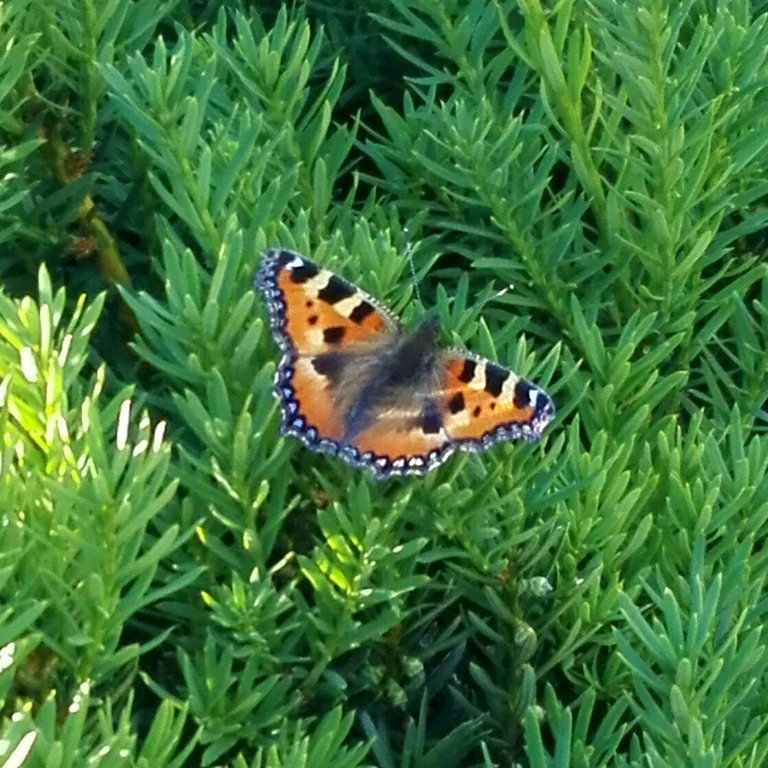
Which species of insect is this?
Aglais urticae
